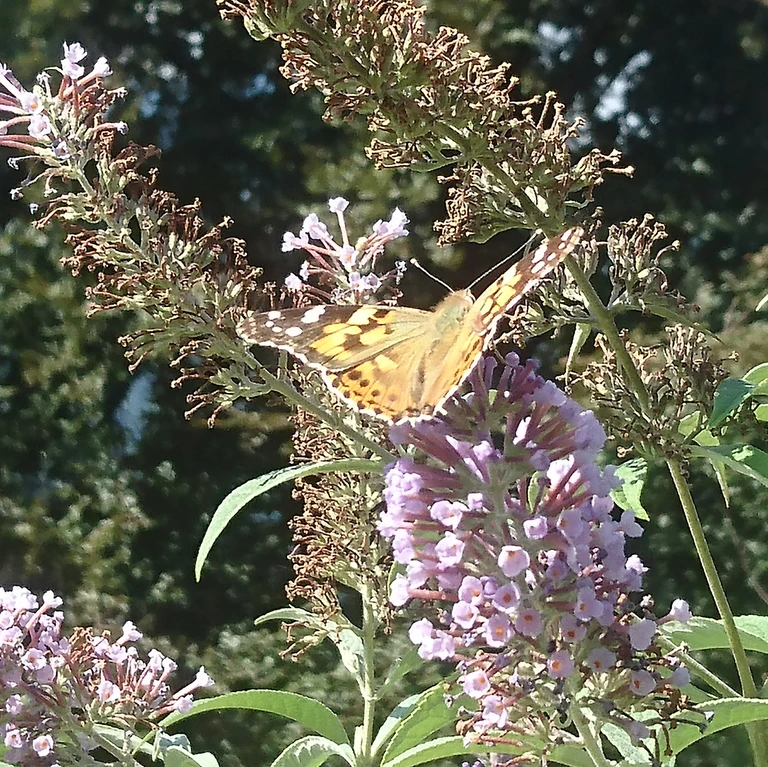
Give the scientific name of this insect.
Vanessa cardui
